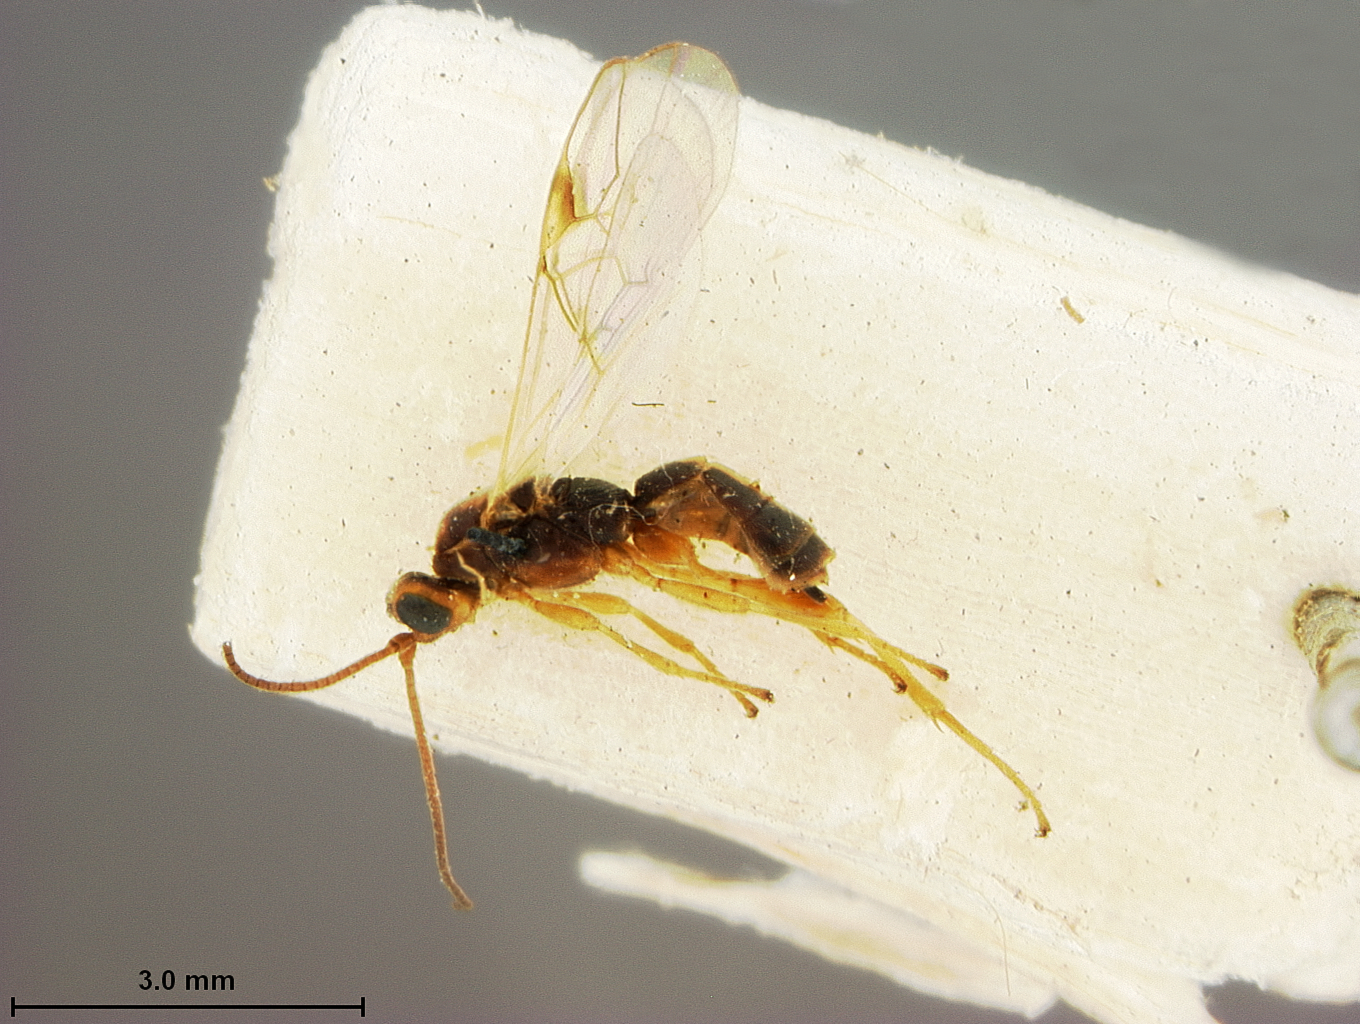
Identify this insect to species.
Rhogas fuscomaculata
